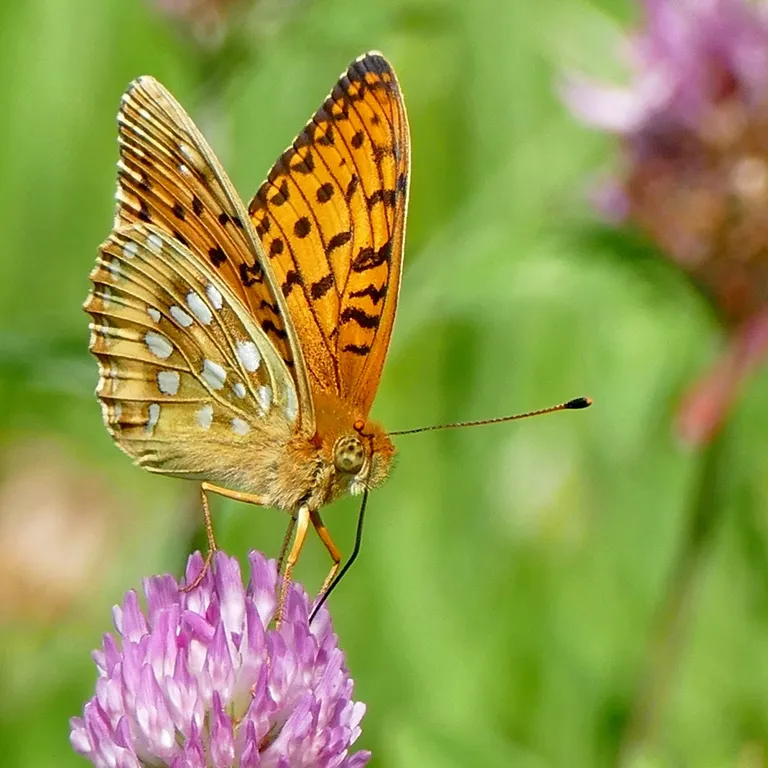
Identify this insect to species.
Speyeria aglaja
